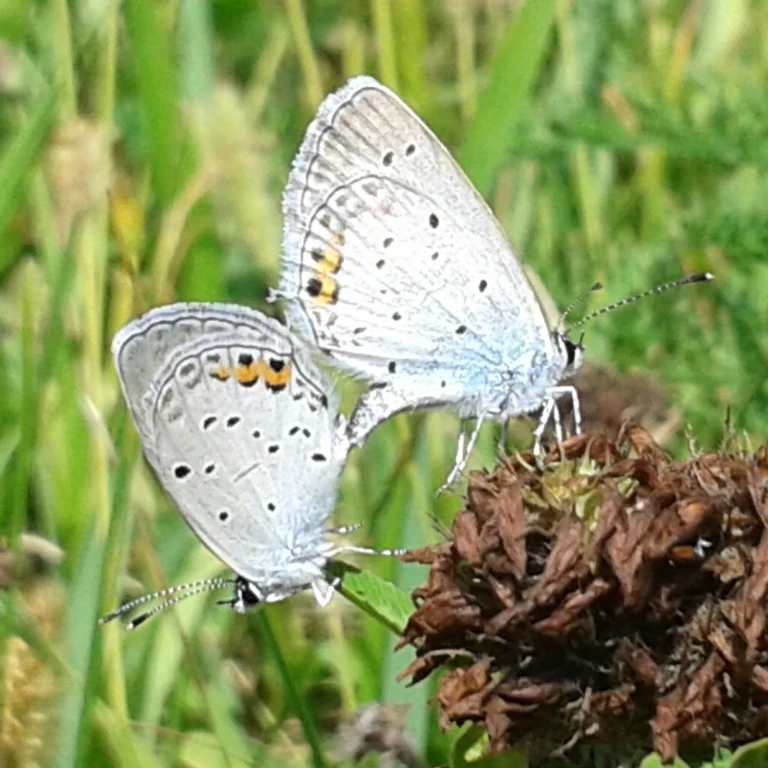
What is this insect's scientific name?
Cupido argiades (also Elkalyce argiades)
